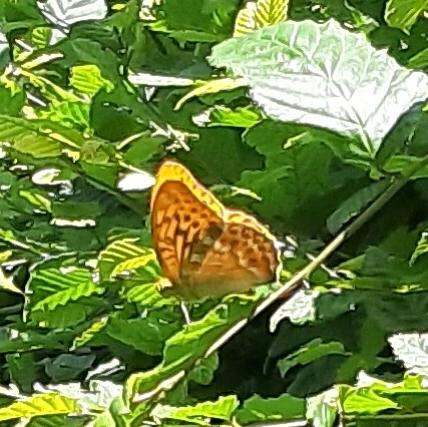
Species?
Argynnis paphia
